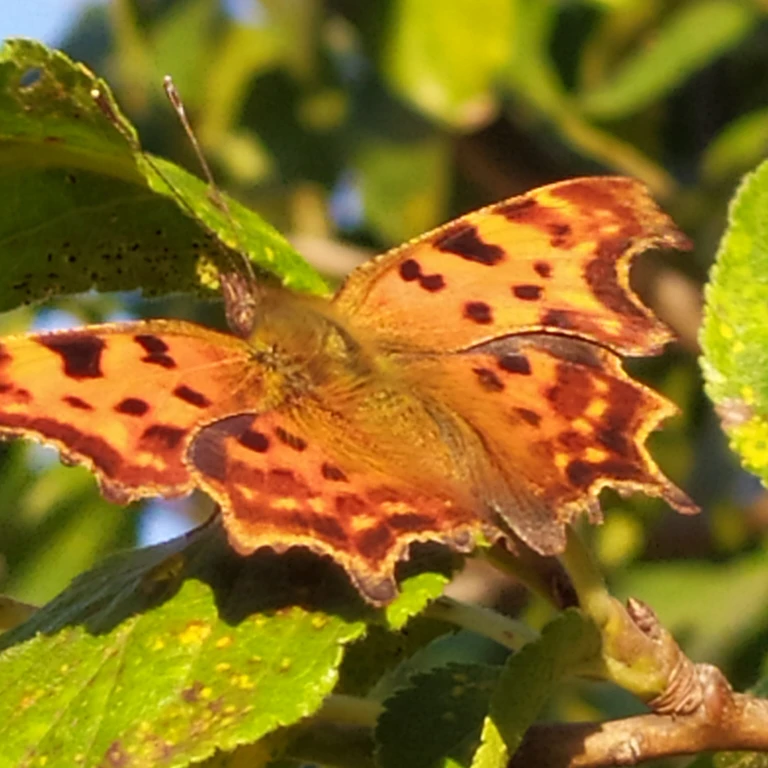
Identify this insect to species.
Polygonia c-album
